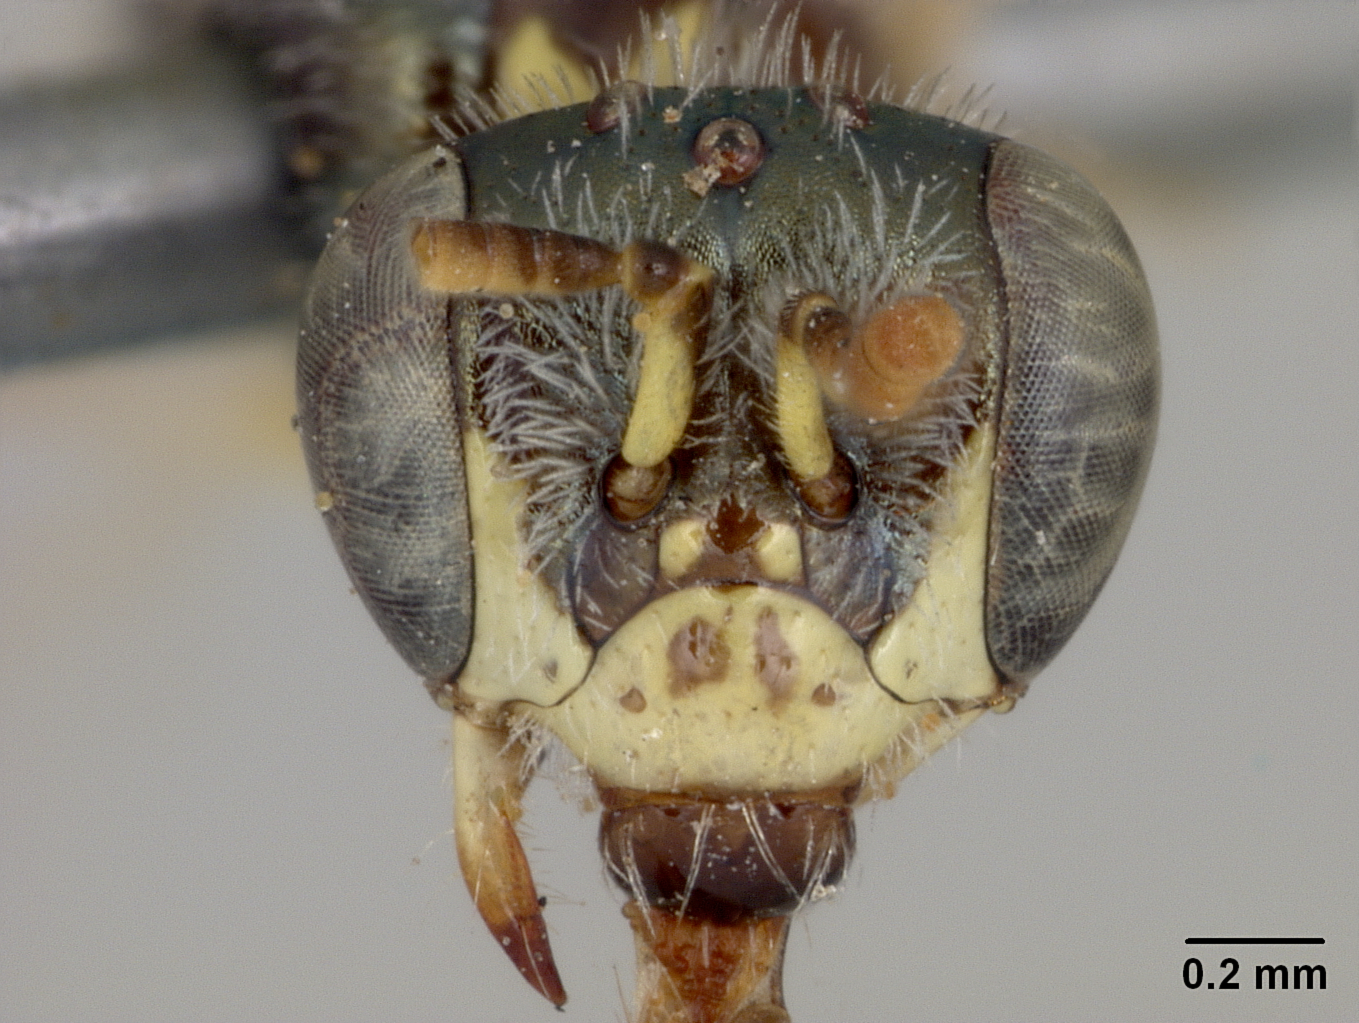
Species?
Perdita heliotropii
